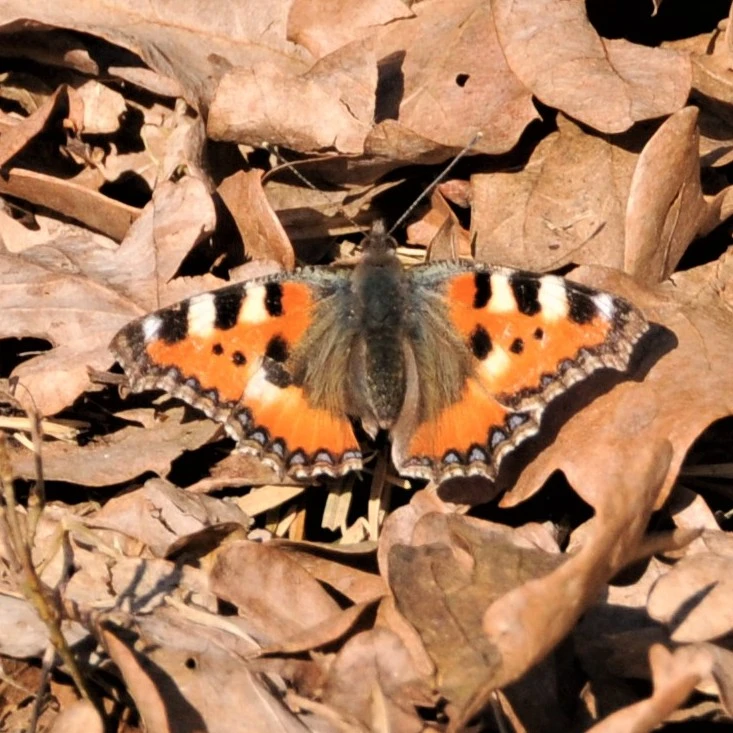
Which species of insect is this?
Aglais urticae
